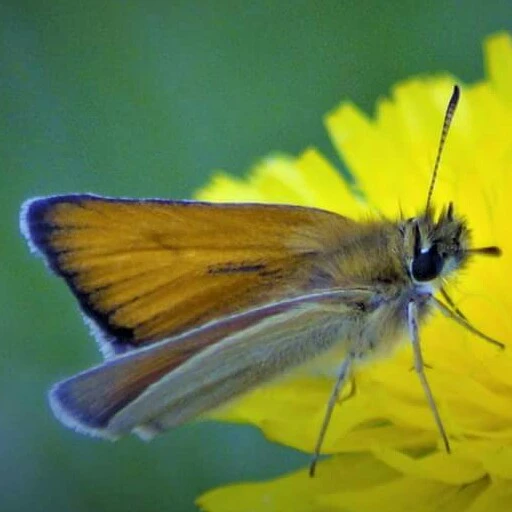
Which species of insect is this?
Thymelicus lineola
